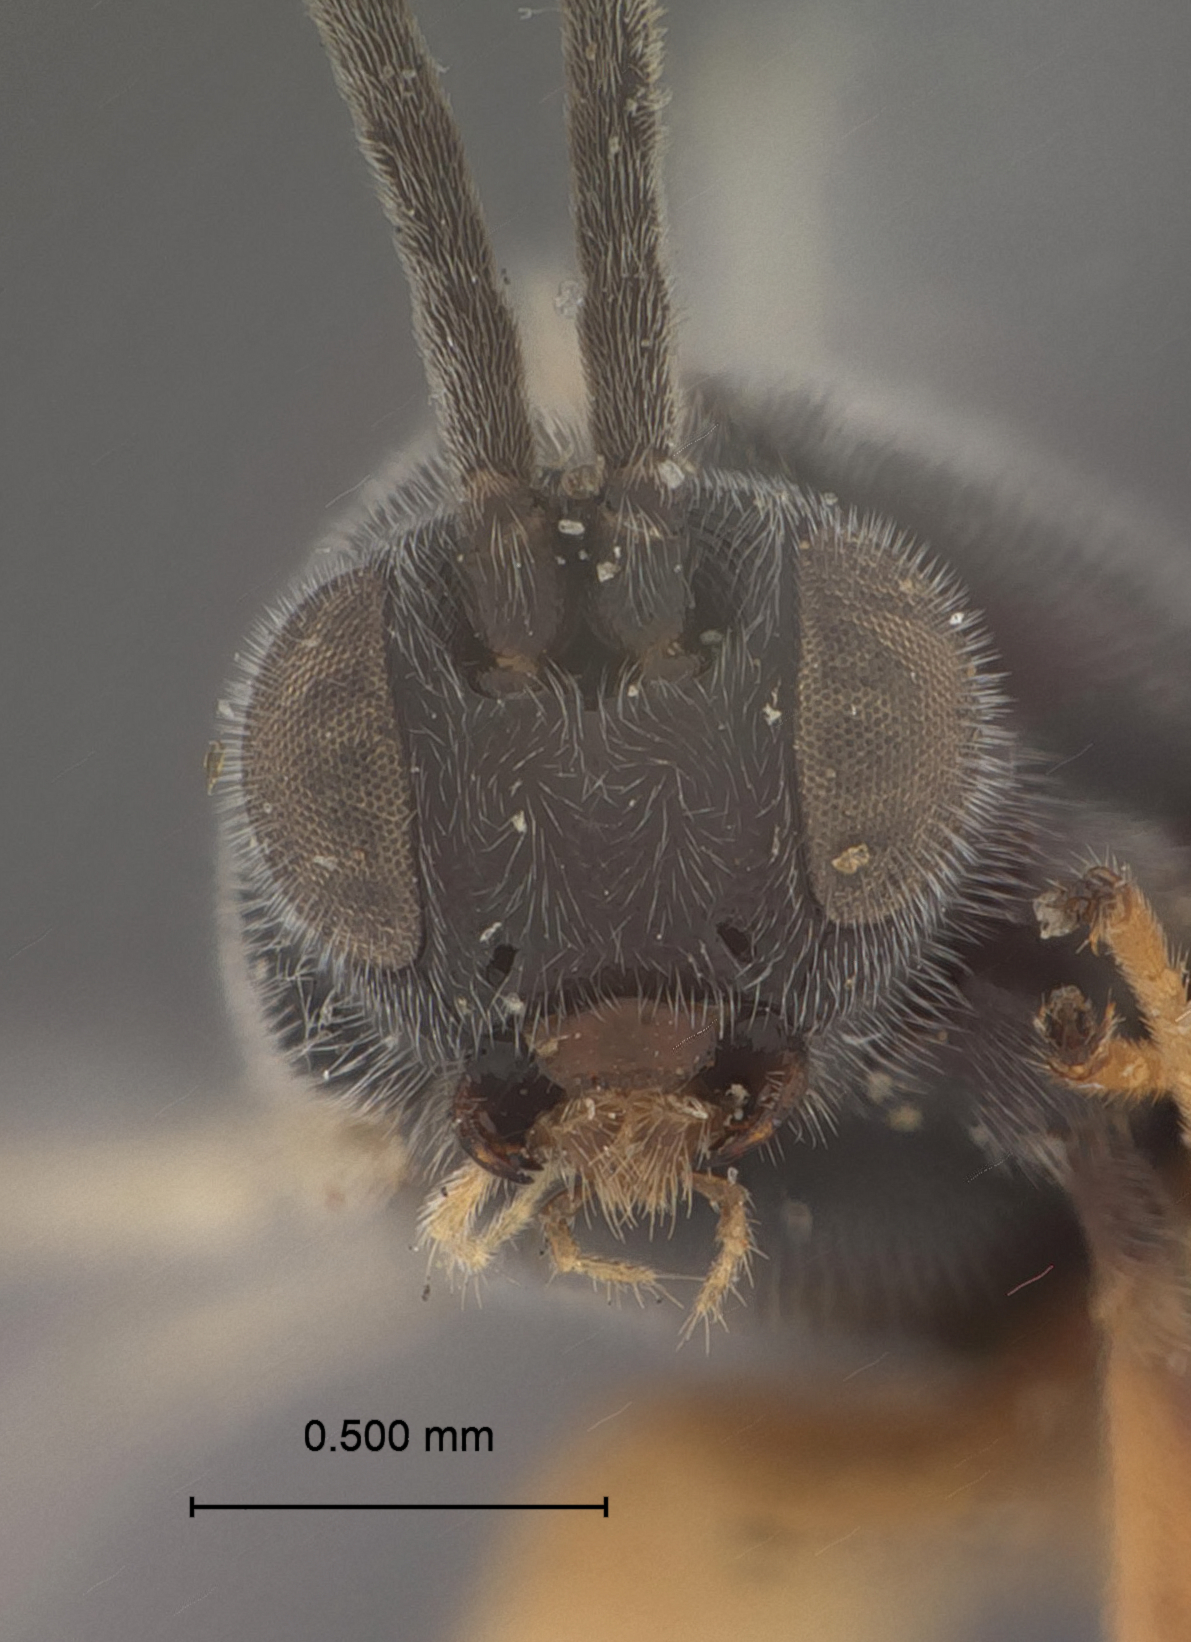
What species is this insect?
Apanteles thurberiae
